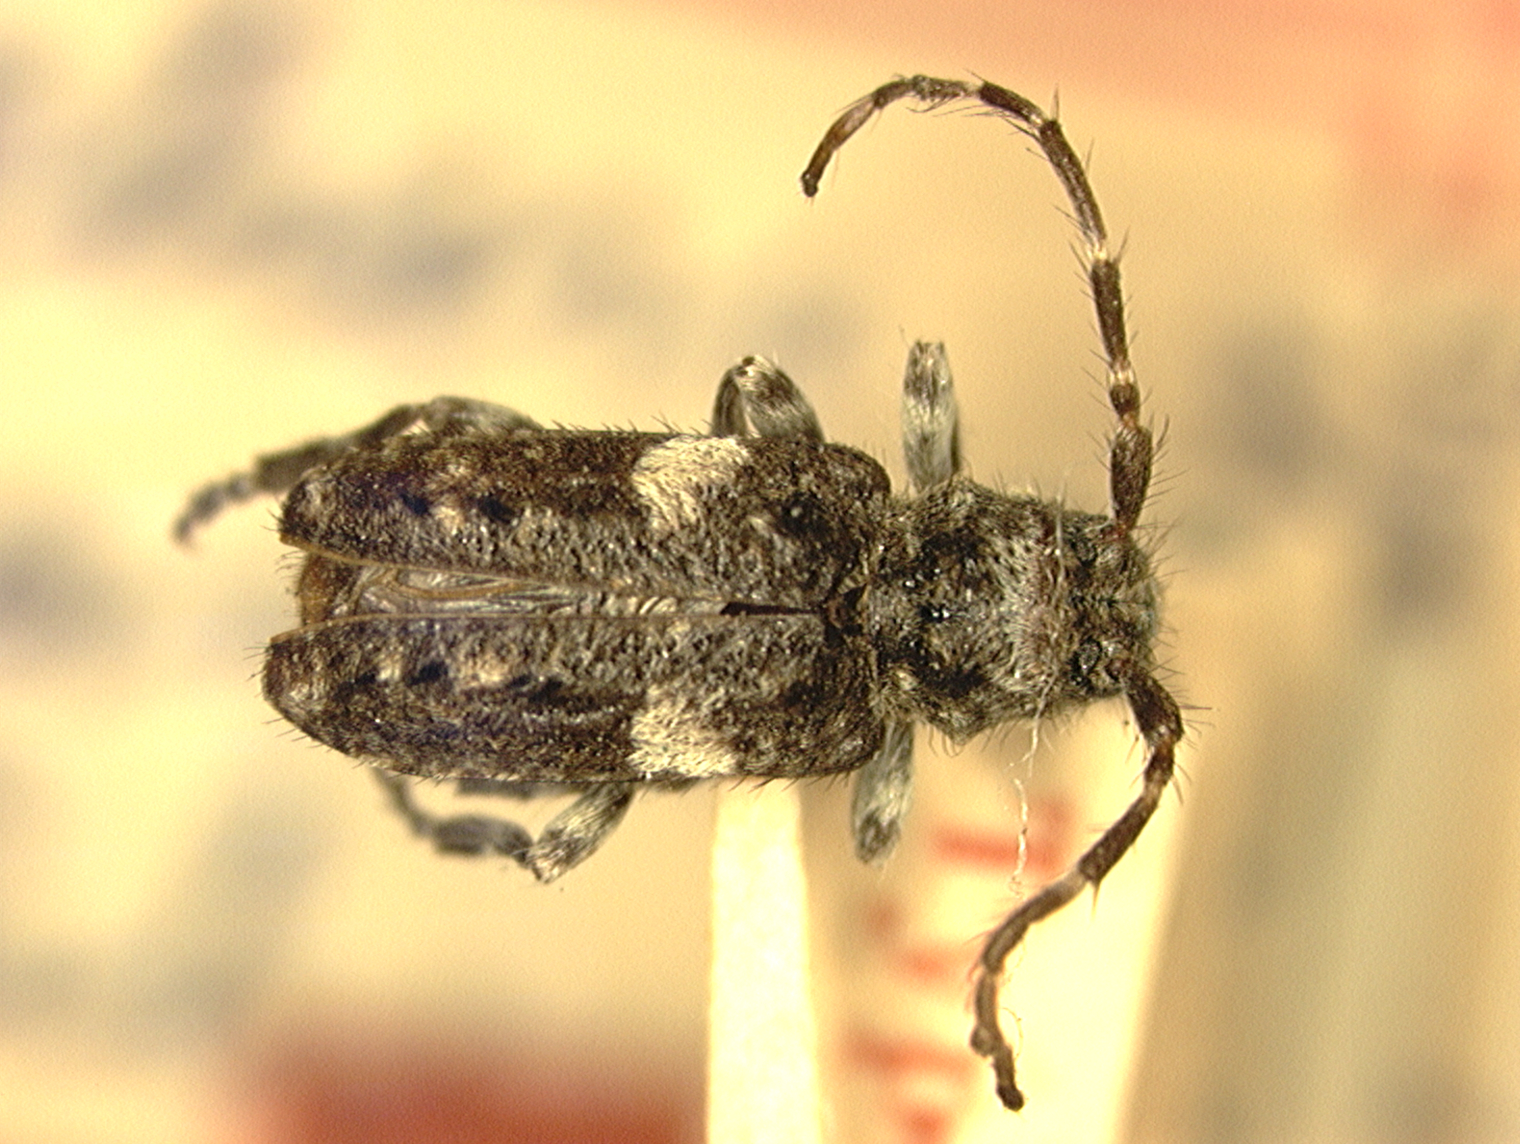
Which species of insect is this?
Pogonocherus alaskanus (also Pogonocherus penicillatus)
